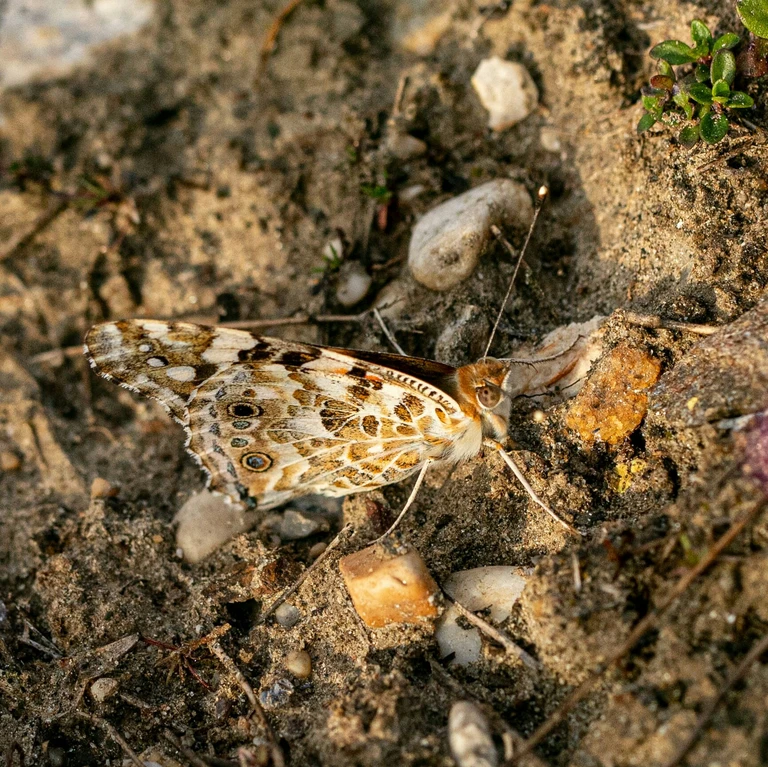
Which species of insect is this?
Vanessa cardui
